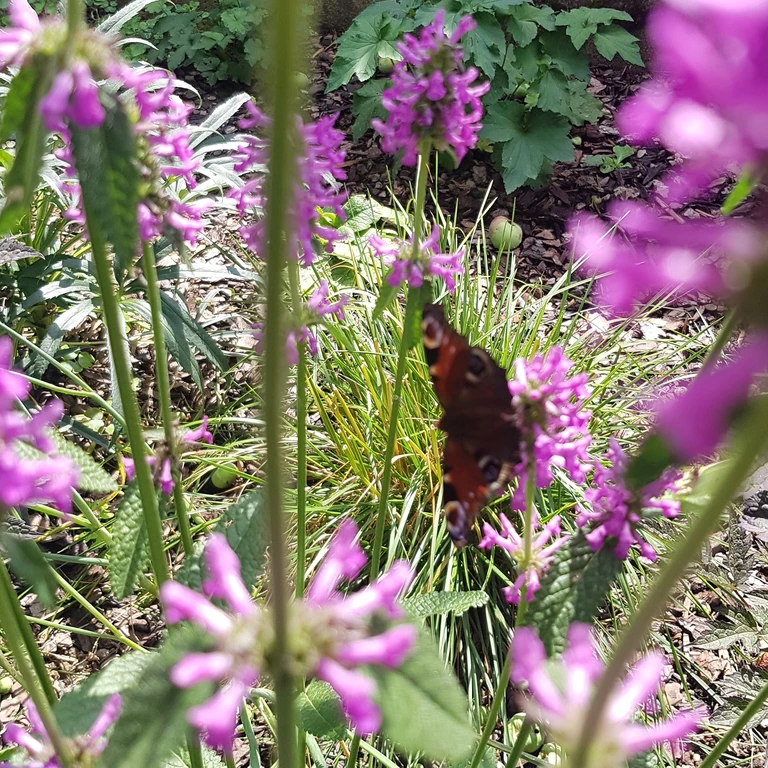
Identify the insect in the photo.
Aglais io
